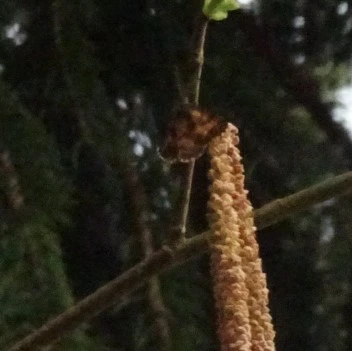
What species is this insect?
Ematurga atomaria
